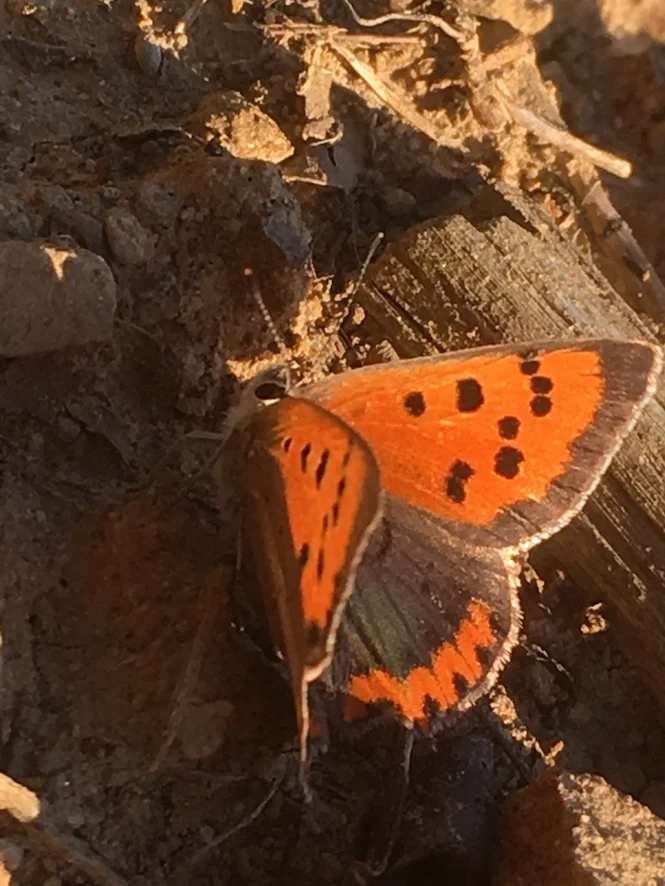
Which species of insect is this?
Lycaena phlaeas
